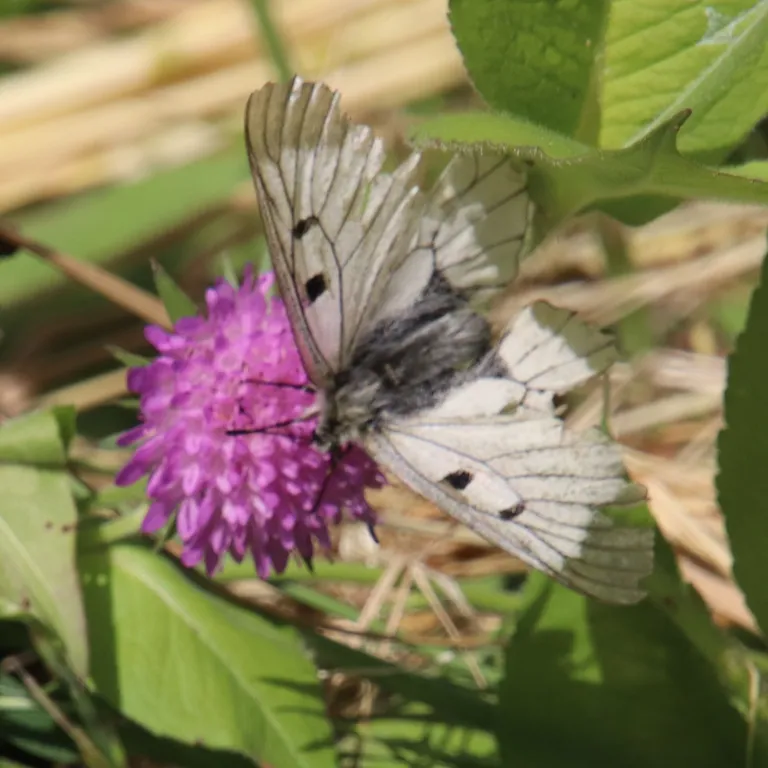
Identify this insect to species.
Parnassius mnemosyne
